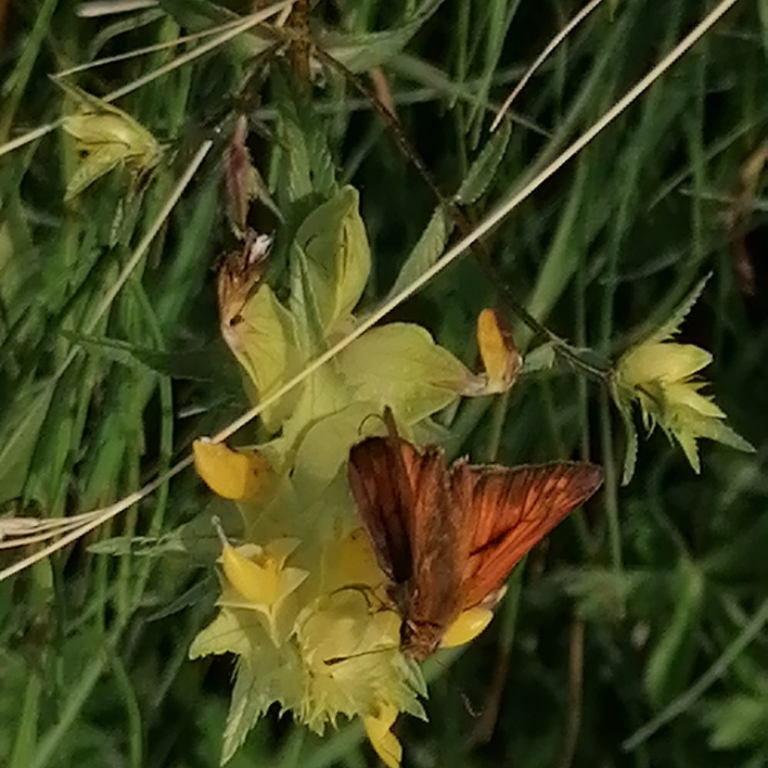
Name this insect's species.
Ochlodes sylvanus (also Ochlodes venata)
